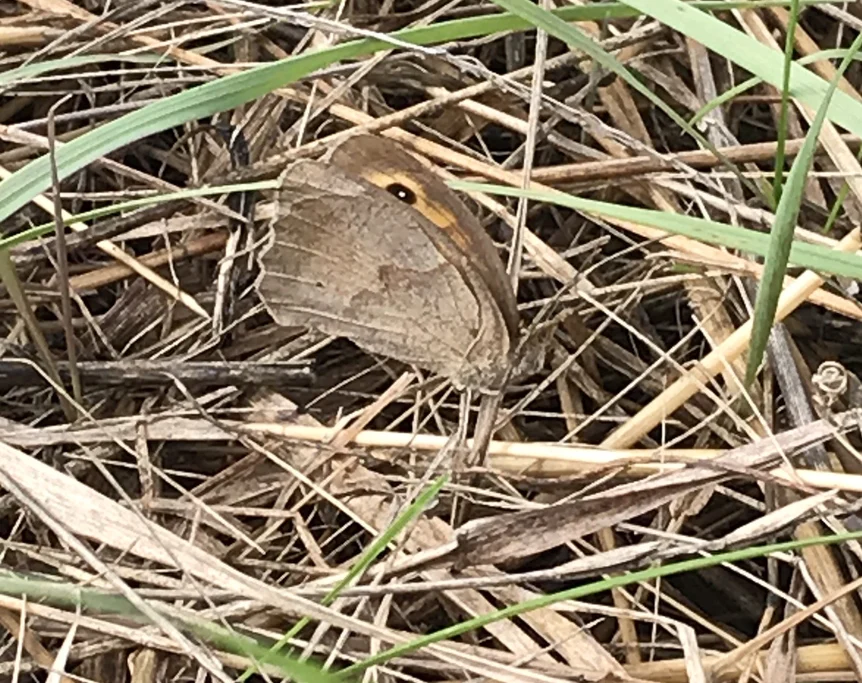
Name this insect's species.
Maniola jurtina
